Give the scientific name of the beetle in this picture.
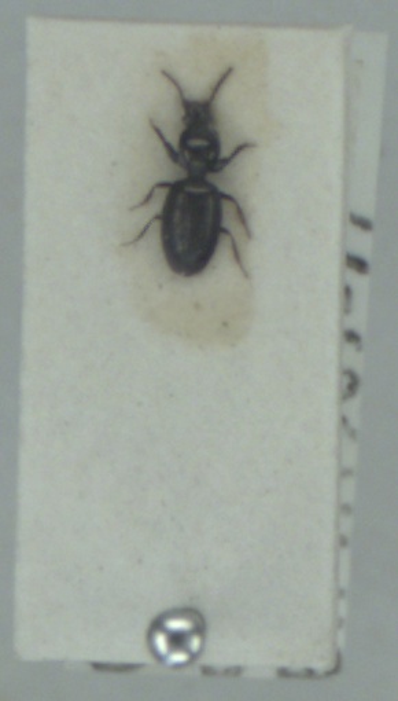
Dyschirius tristis
